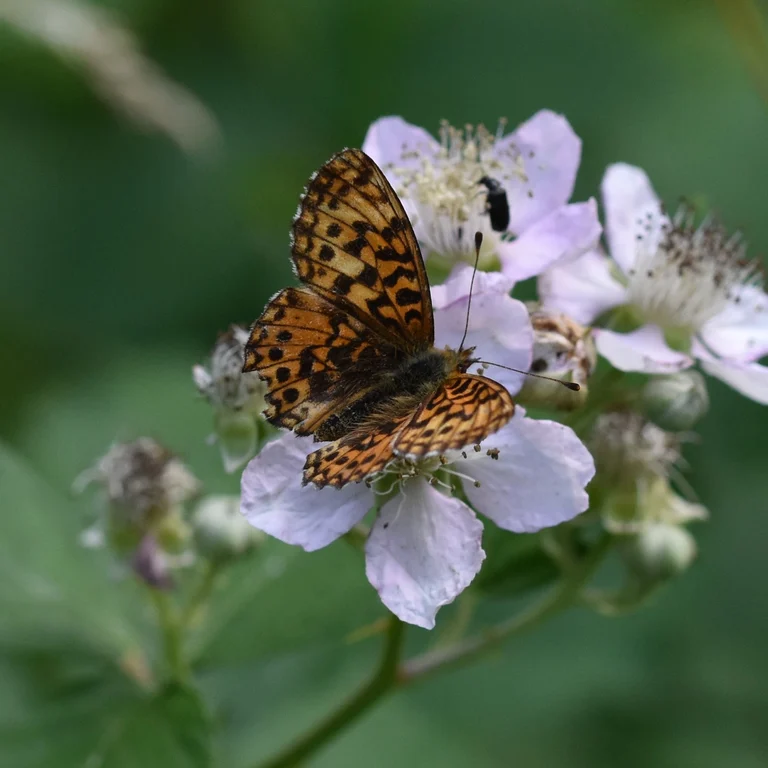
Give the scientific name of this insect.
Boloria dia
